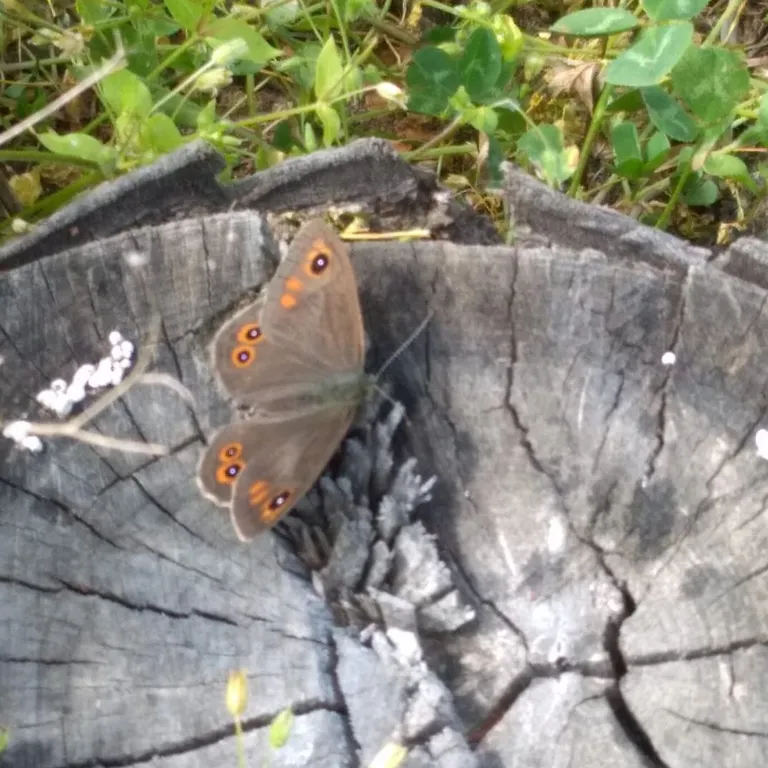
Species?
Lasiommata maera (also Pararge maera)
